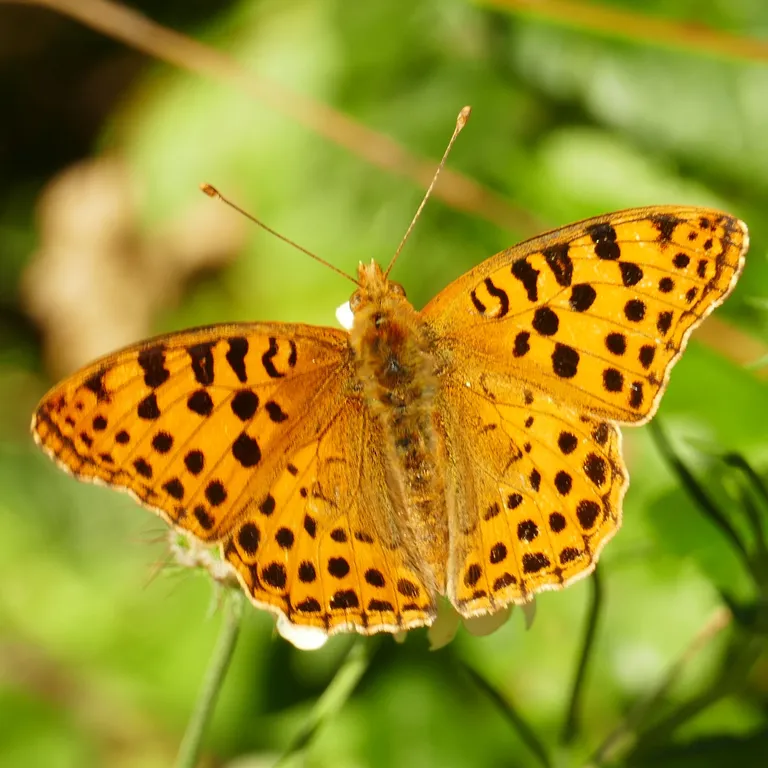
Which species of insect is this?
Issoria lathonia
